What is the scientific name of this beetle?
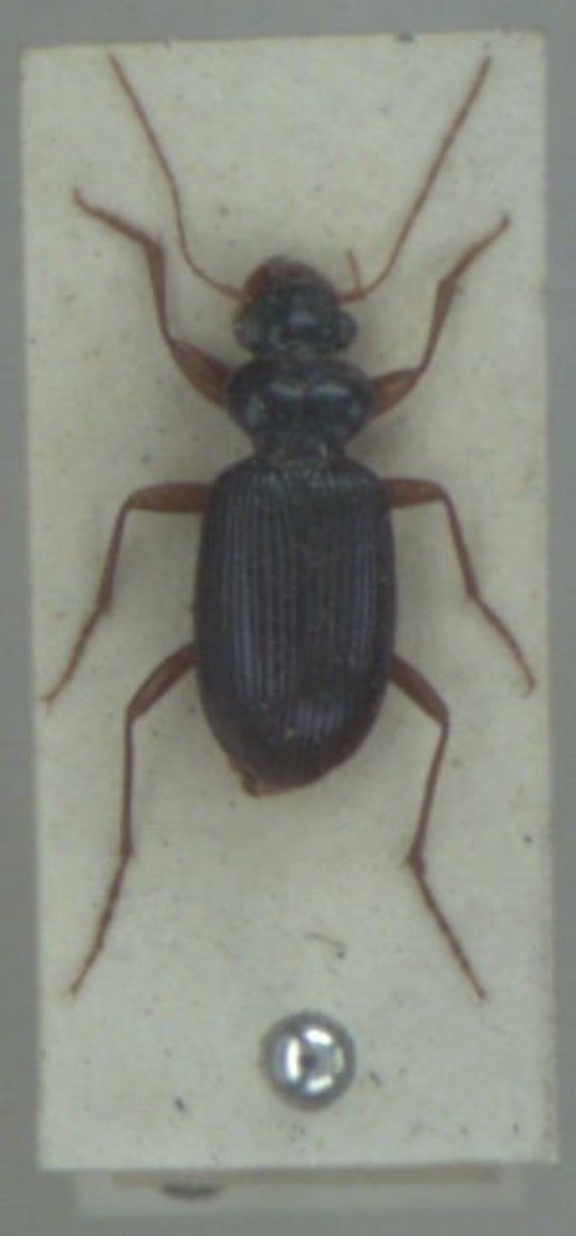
Leistus fulvibarbis
